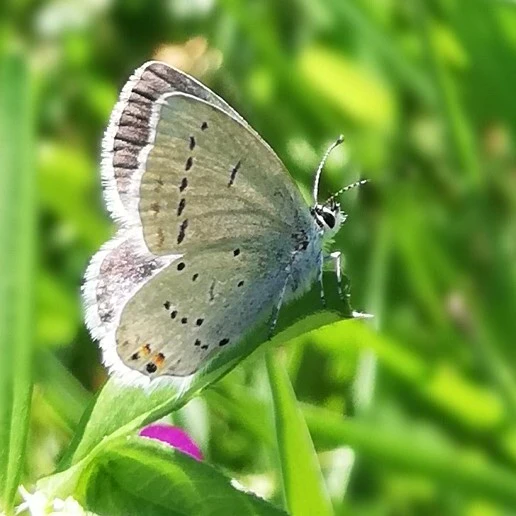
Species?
Cupido argiades (also Elkalyce argiades)
